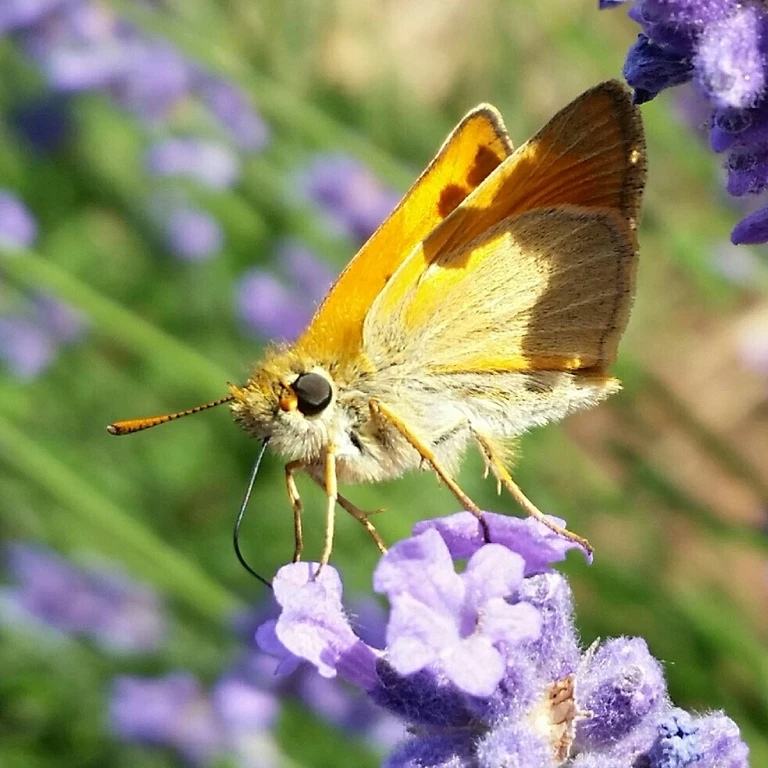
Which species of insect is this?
Thymelicus sylvestris
